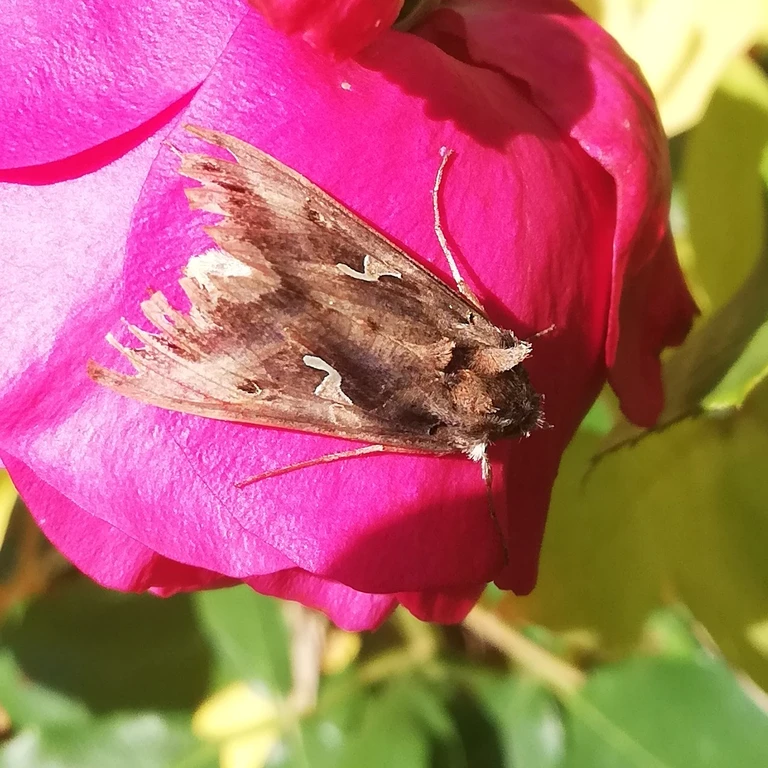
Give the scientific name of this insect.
Autographa gamma
